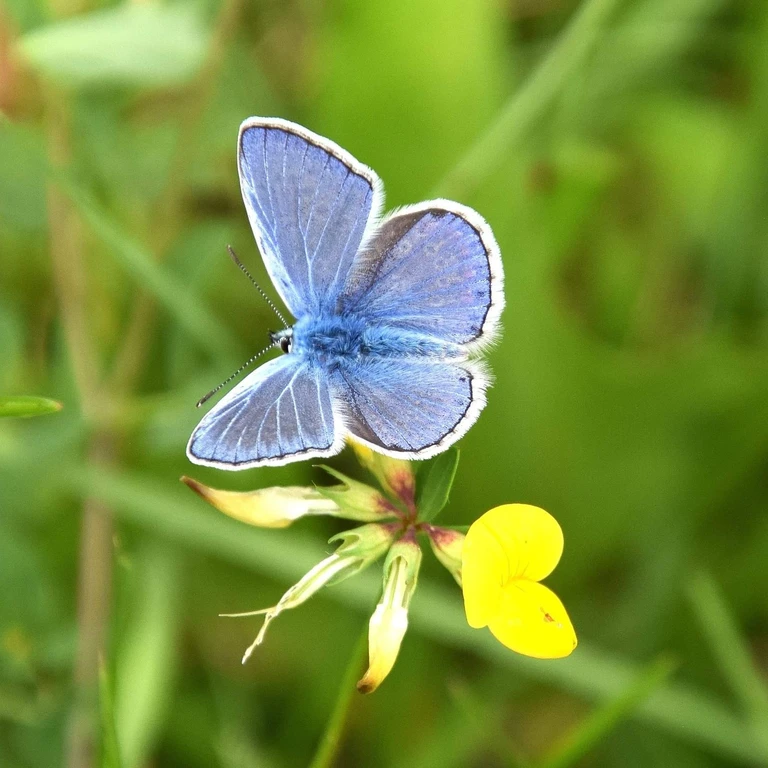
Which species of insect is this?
Polyommatus icarus
